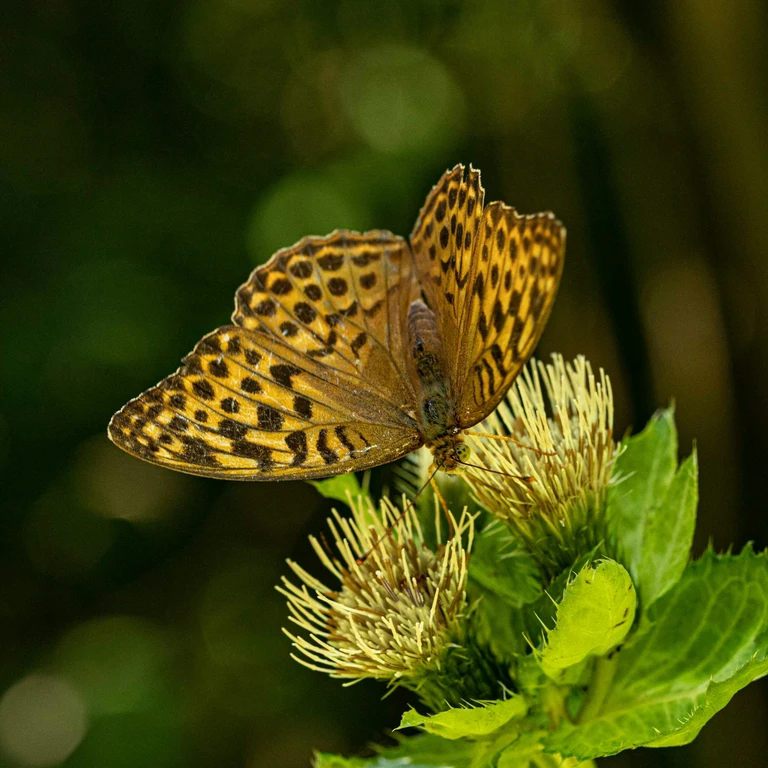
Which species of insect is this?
Argynnis paphia
